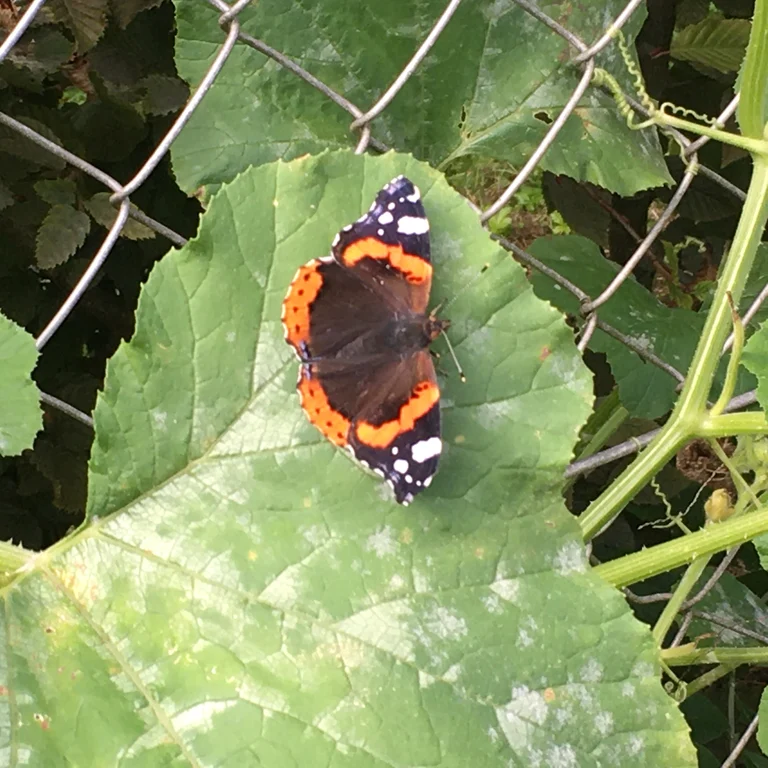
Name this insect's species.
Vanessa atalanta
